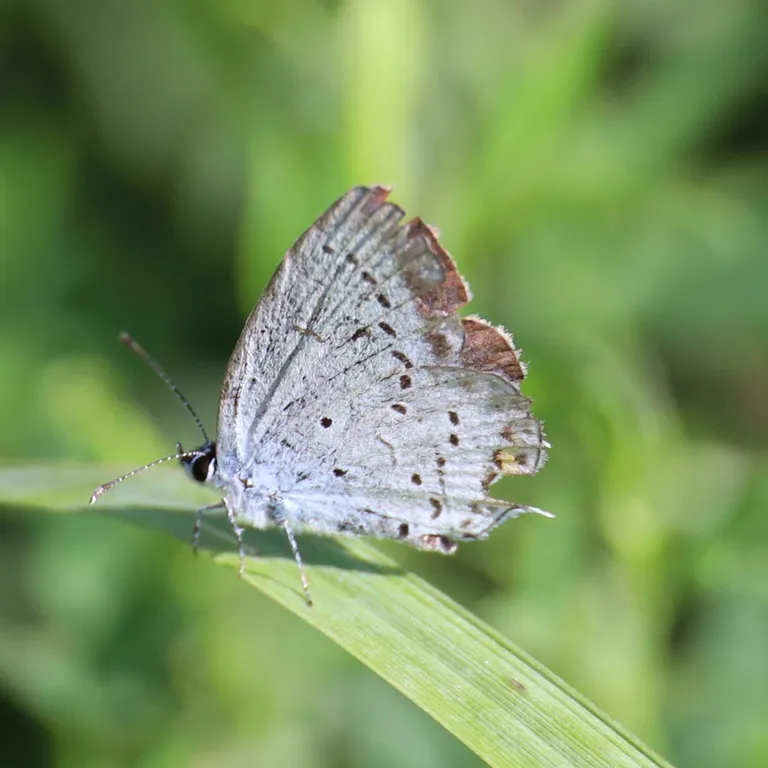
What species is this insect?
Cupido argiades (also Elkalyce argiades)
